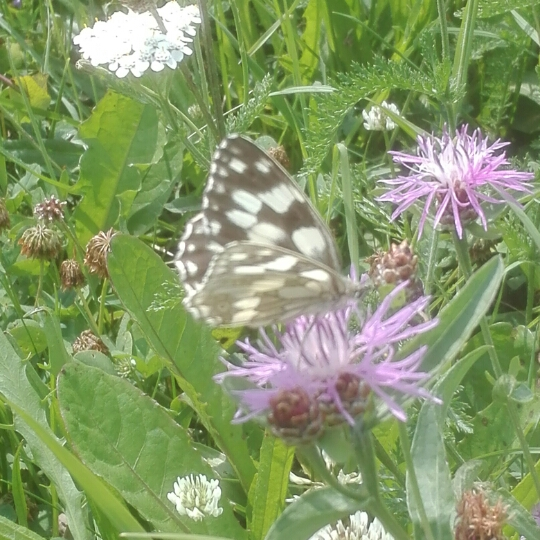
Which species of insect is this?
Melanargia galathea
